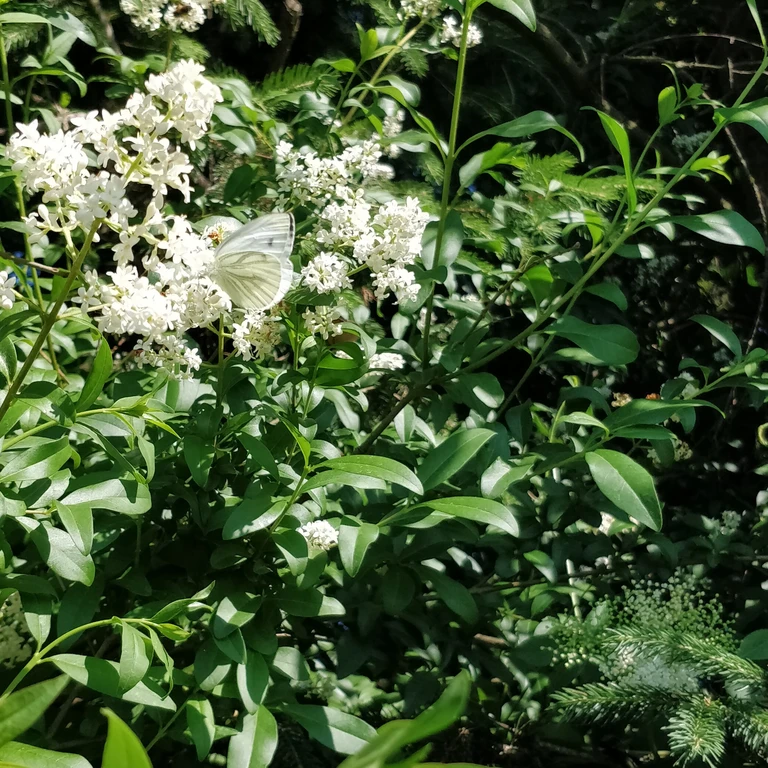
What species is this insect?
Pieris napi
